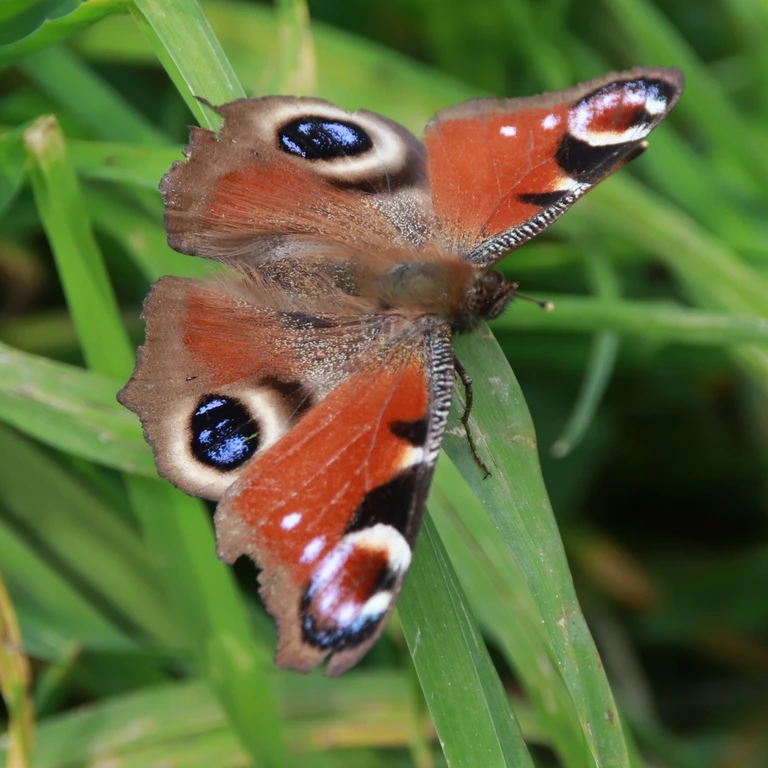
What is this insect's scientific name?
Aglais io
